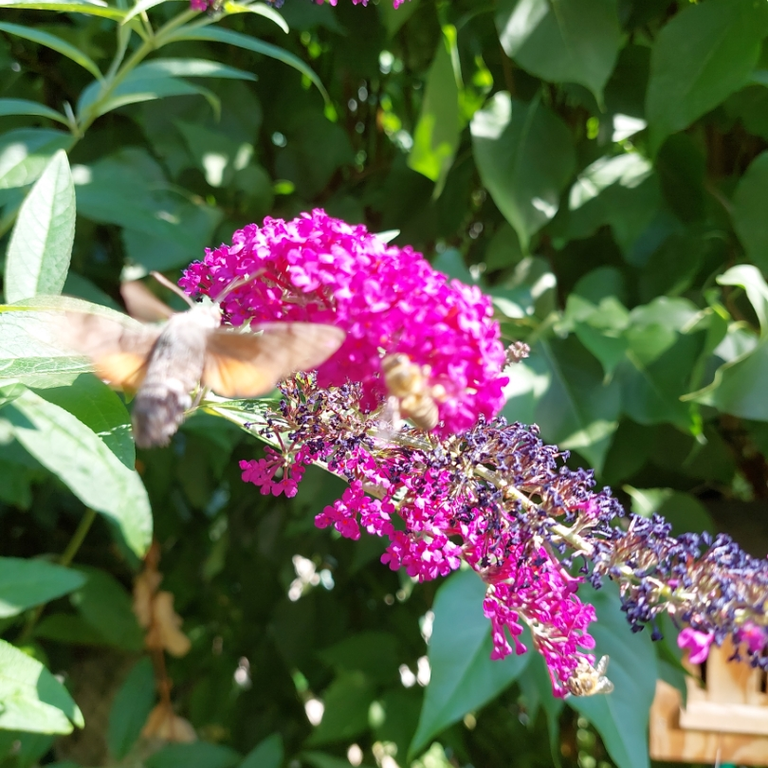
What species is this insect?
Macroglossum stellatarum
